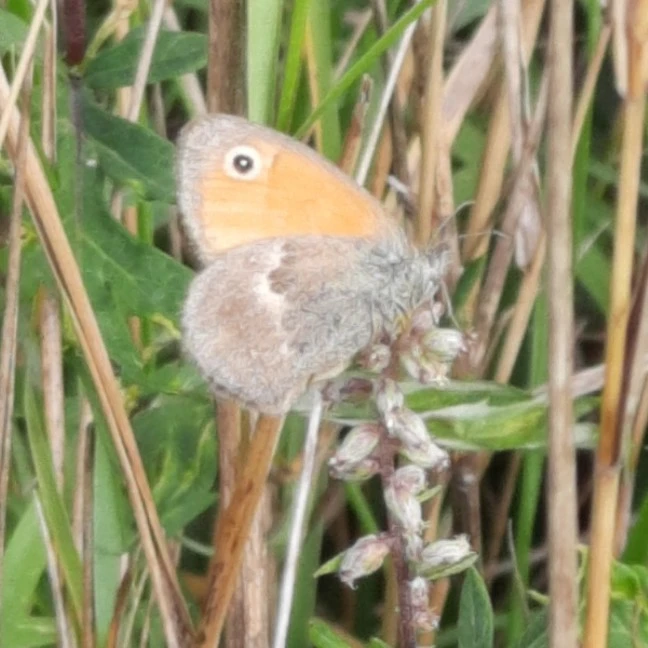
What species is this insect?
Coenonympha pamphilus
